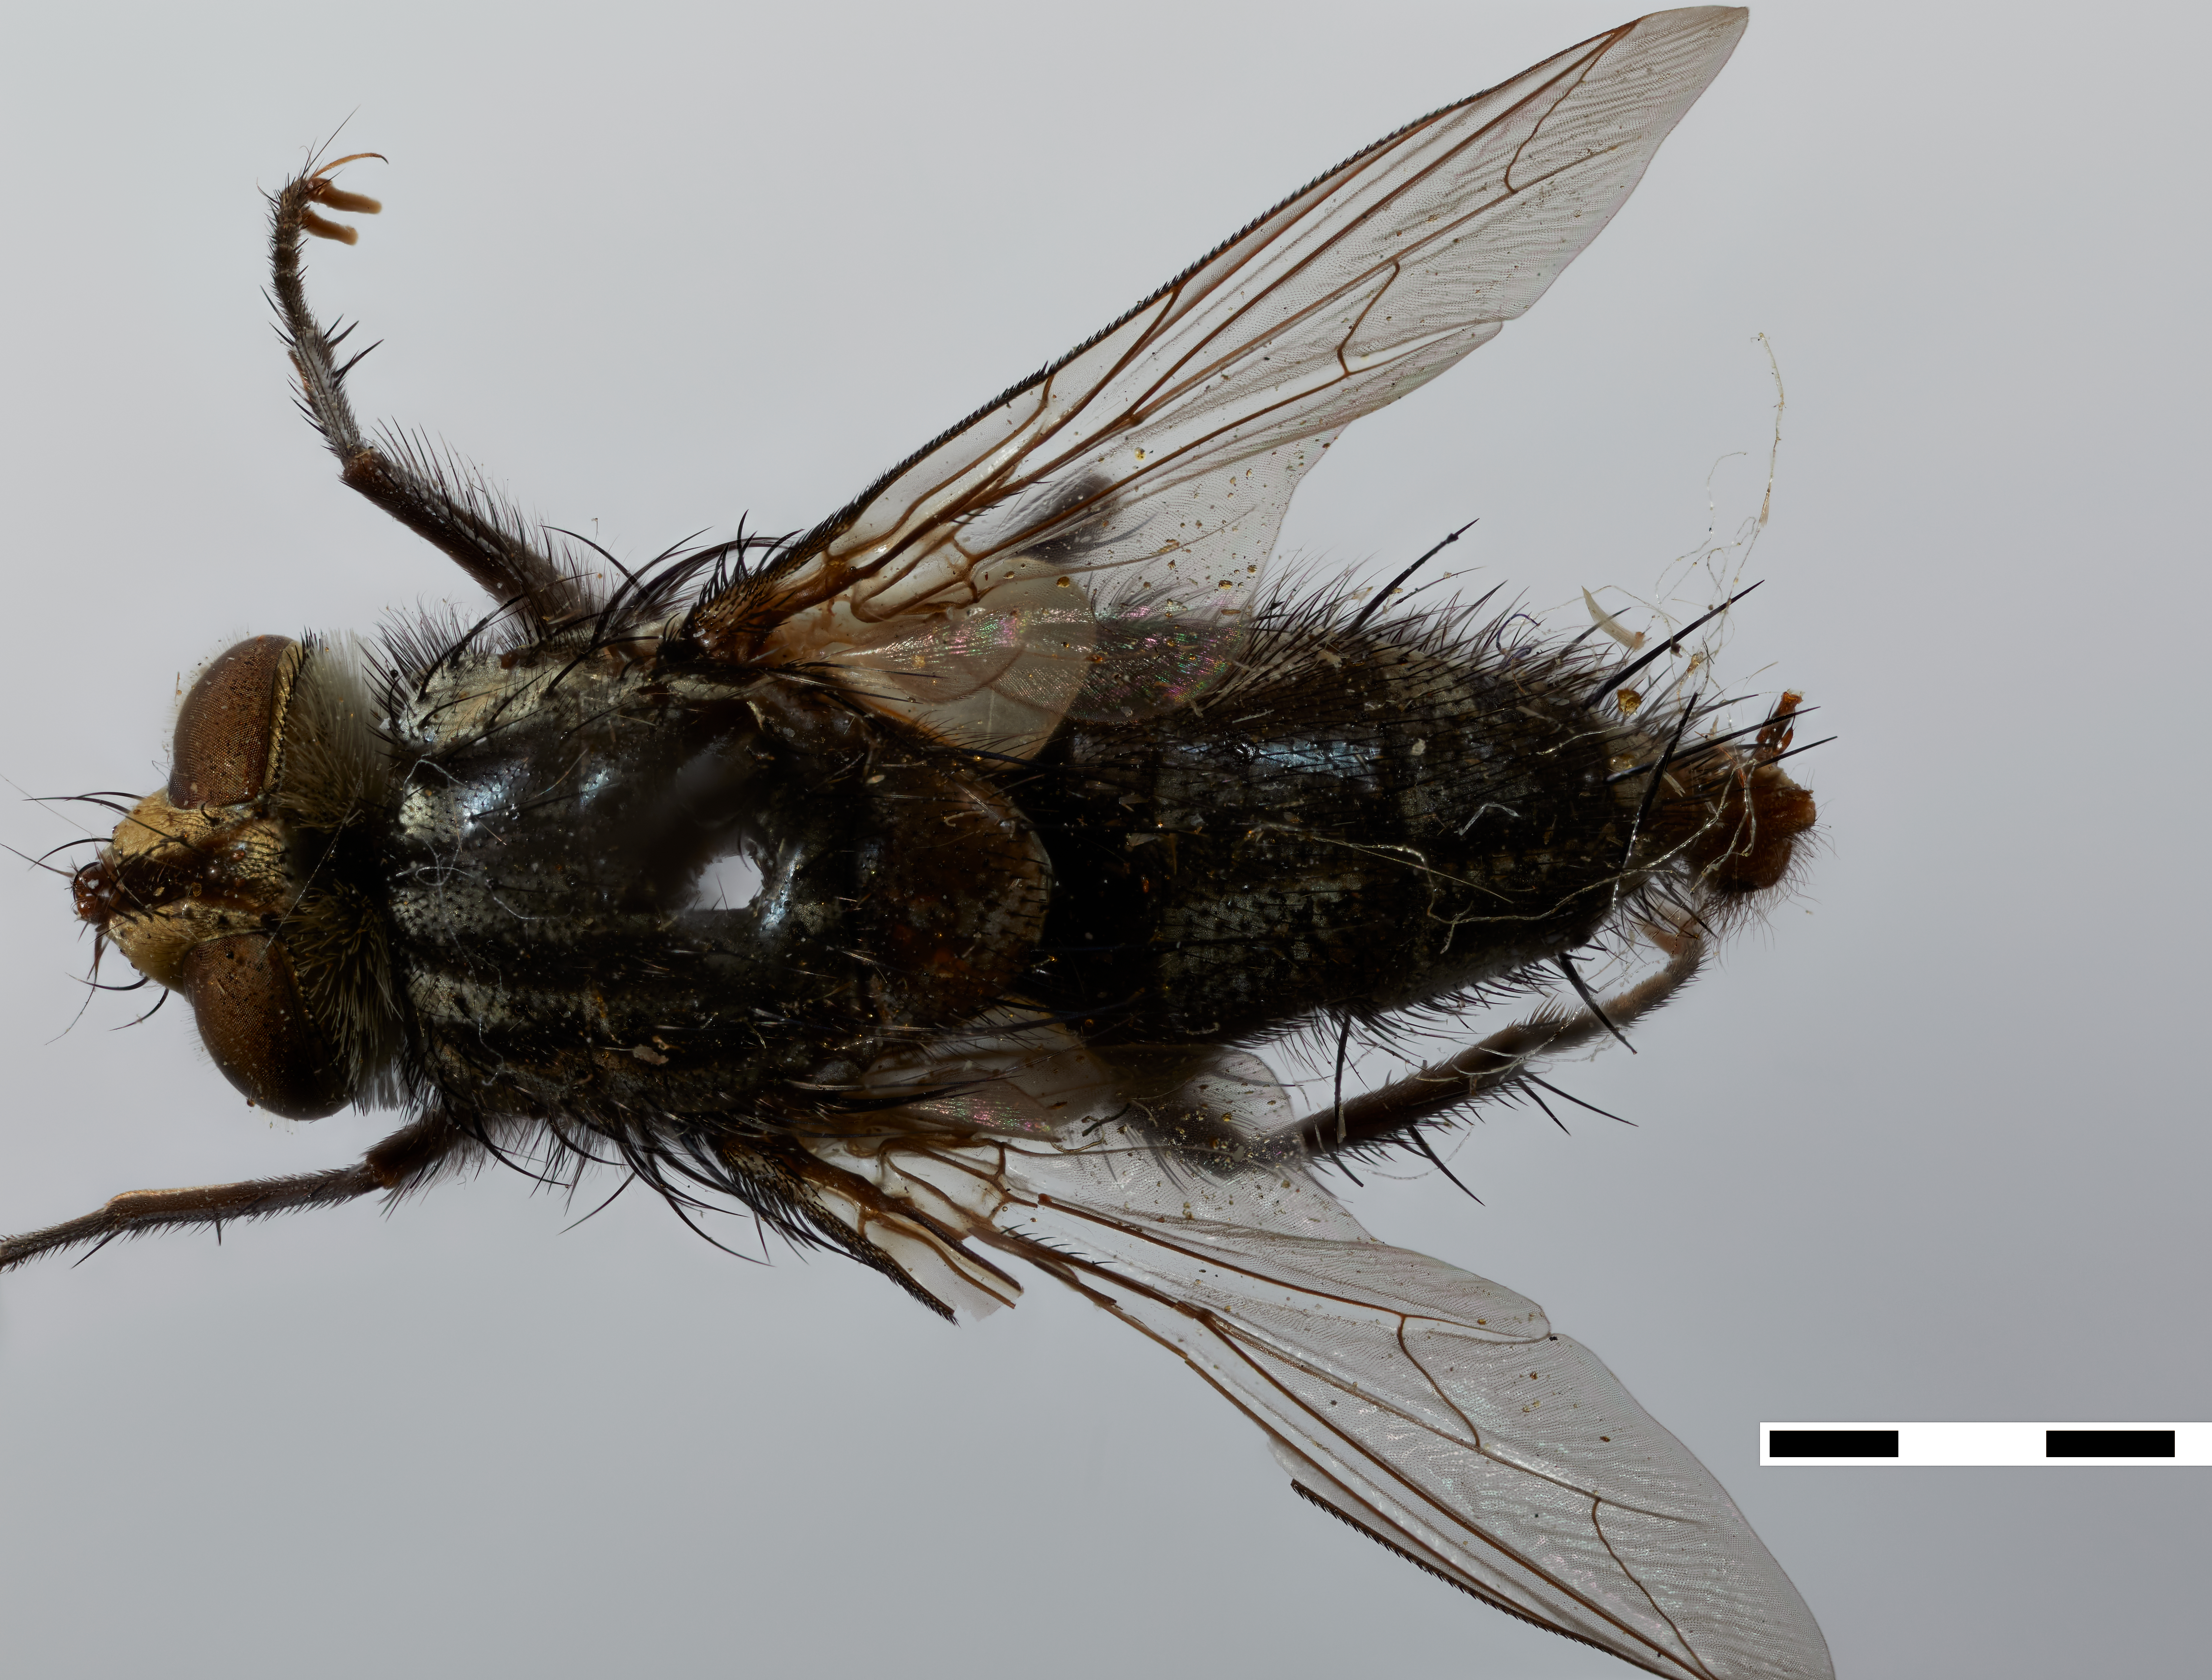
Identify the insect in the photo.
Euphorocera floridensis
